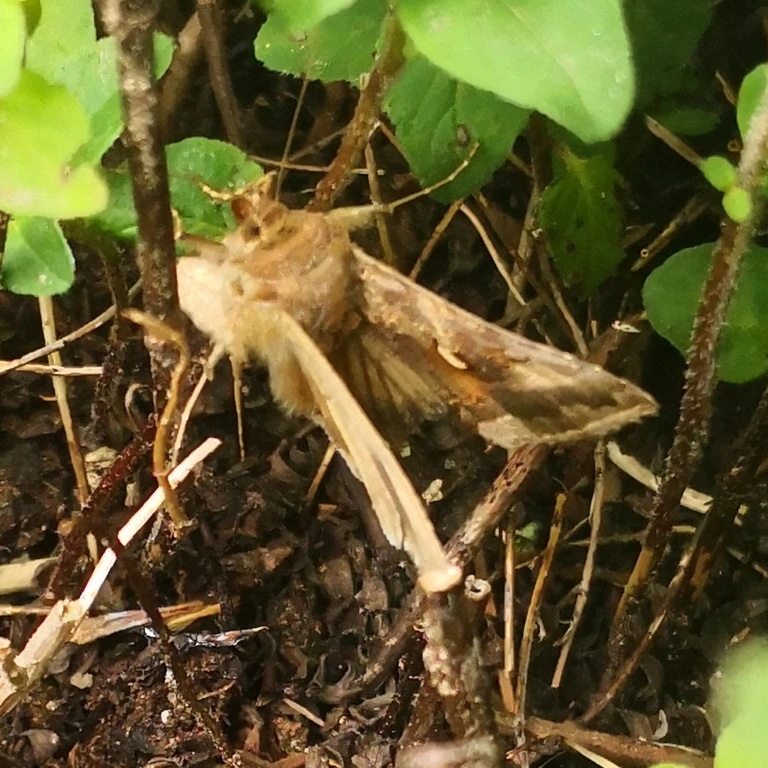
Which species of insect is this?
Autographa gamma
